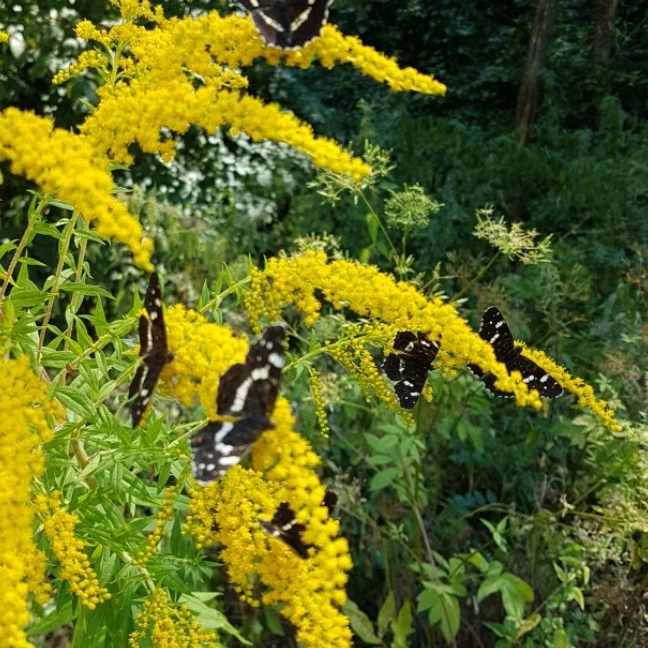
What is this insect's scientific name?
Araschnia levana
